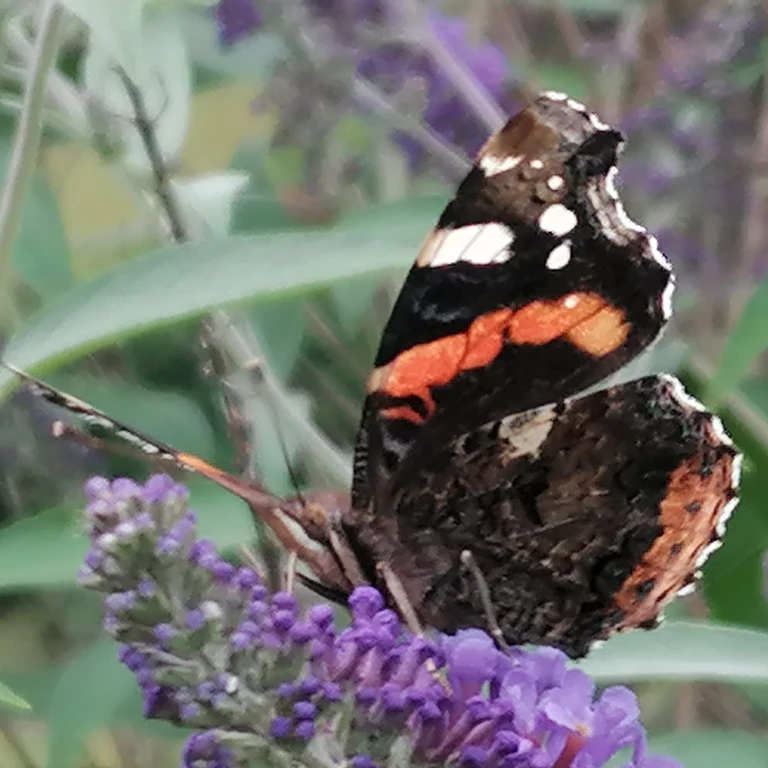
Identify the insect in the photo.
Vanessa atalanta
